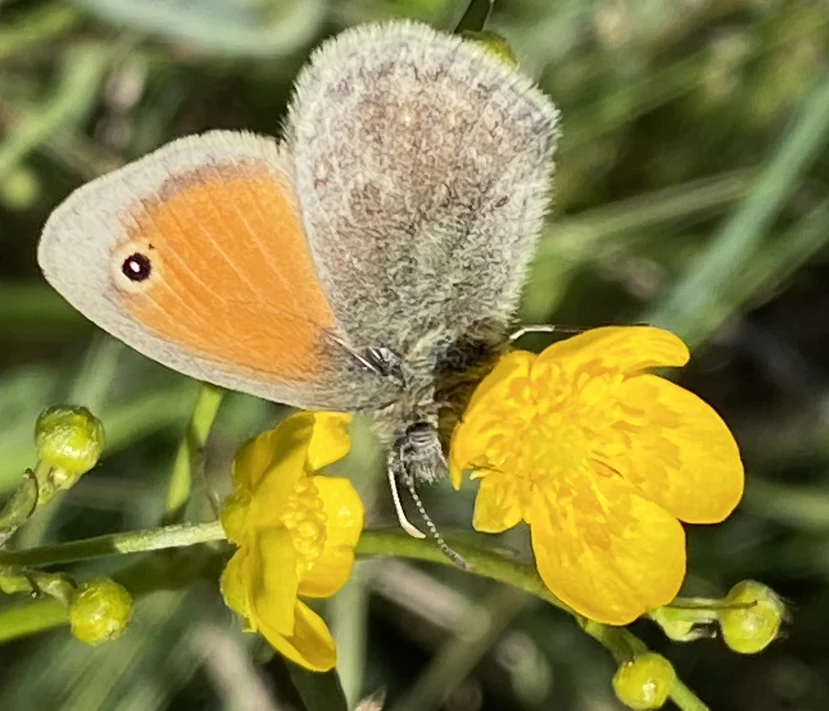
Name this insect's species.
Coenonympha pamphilus
